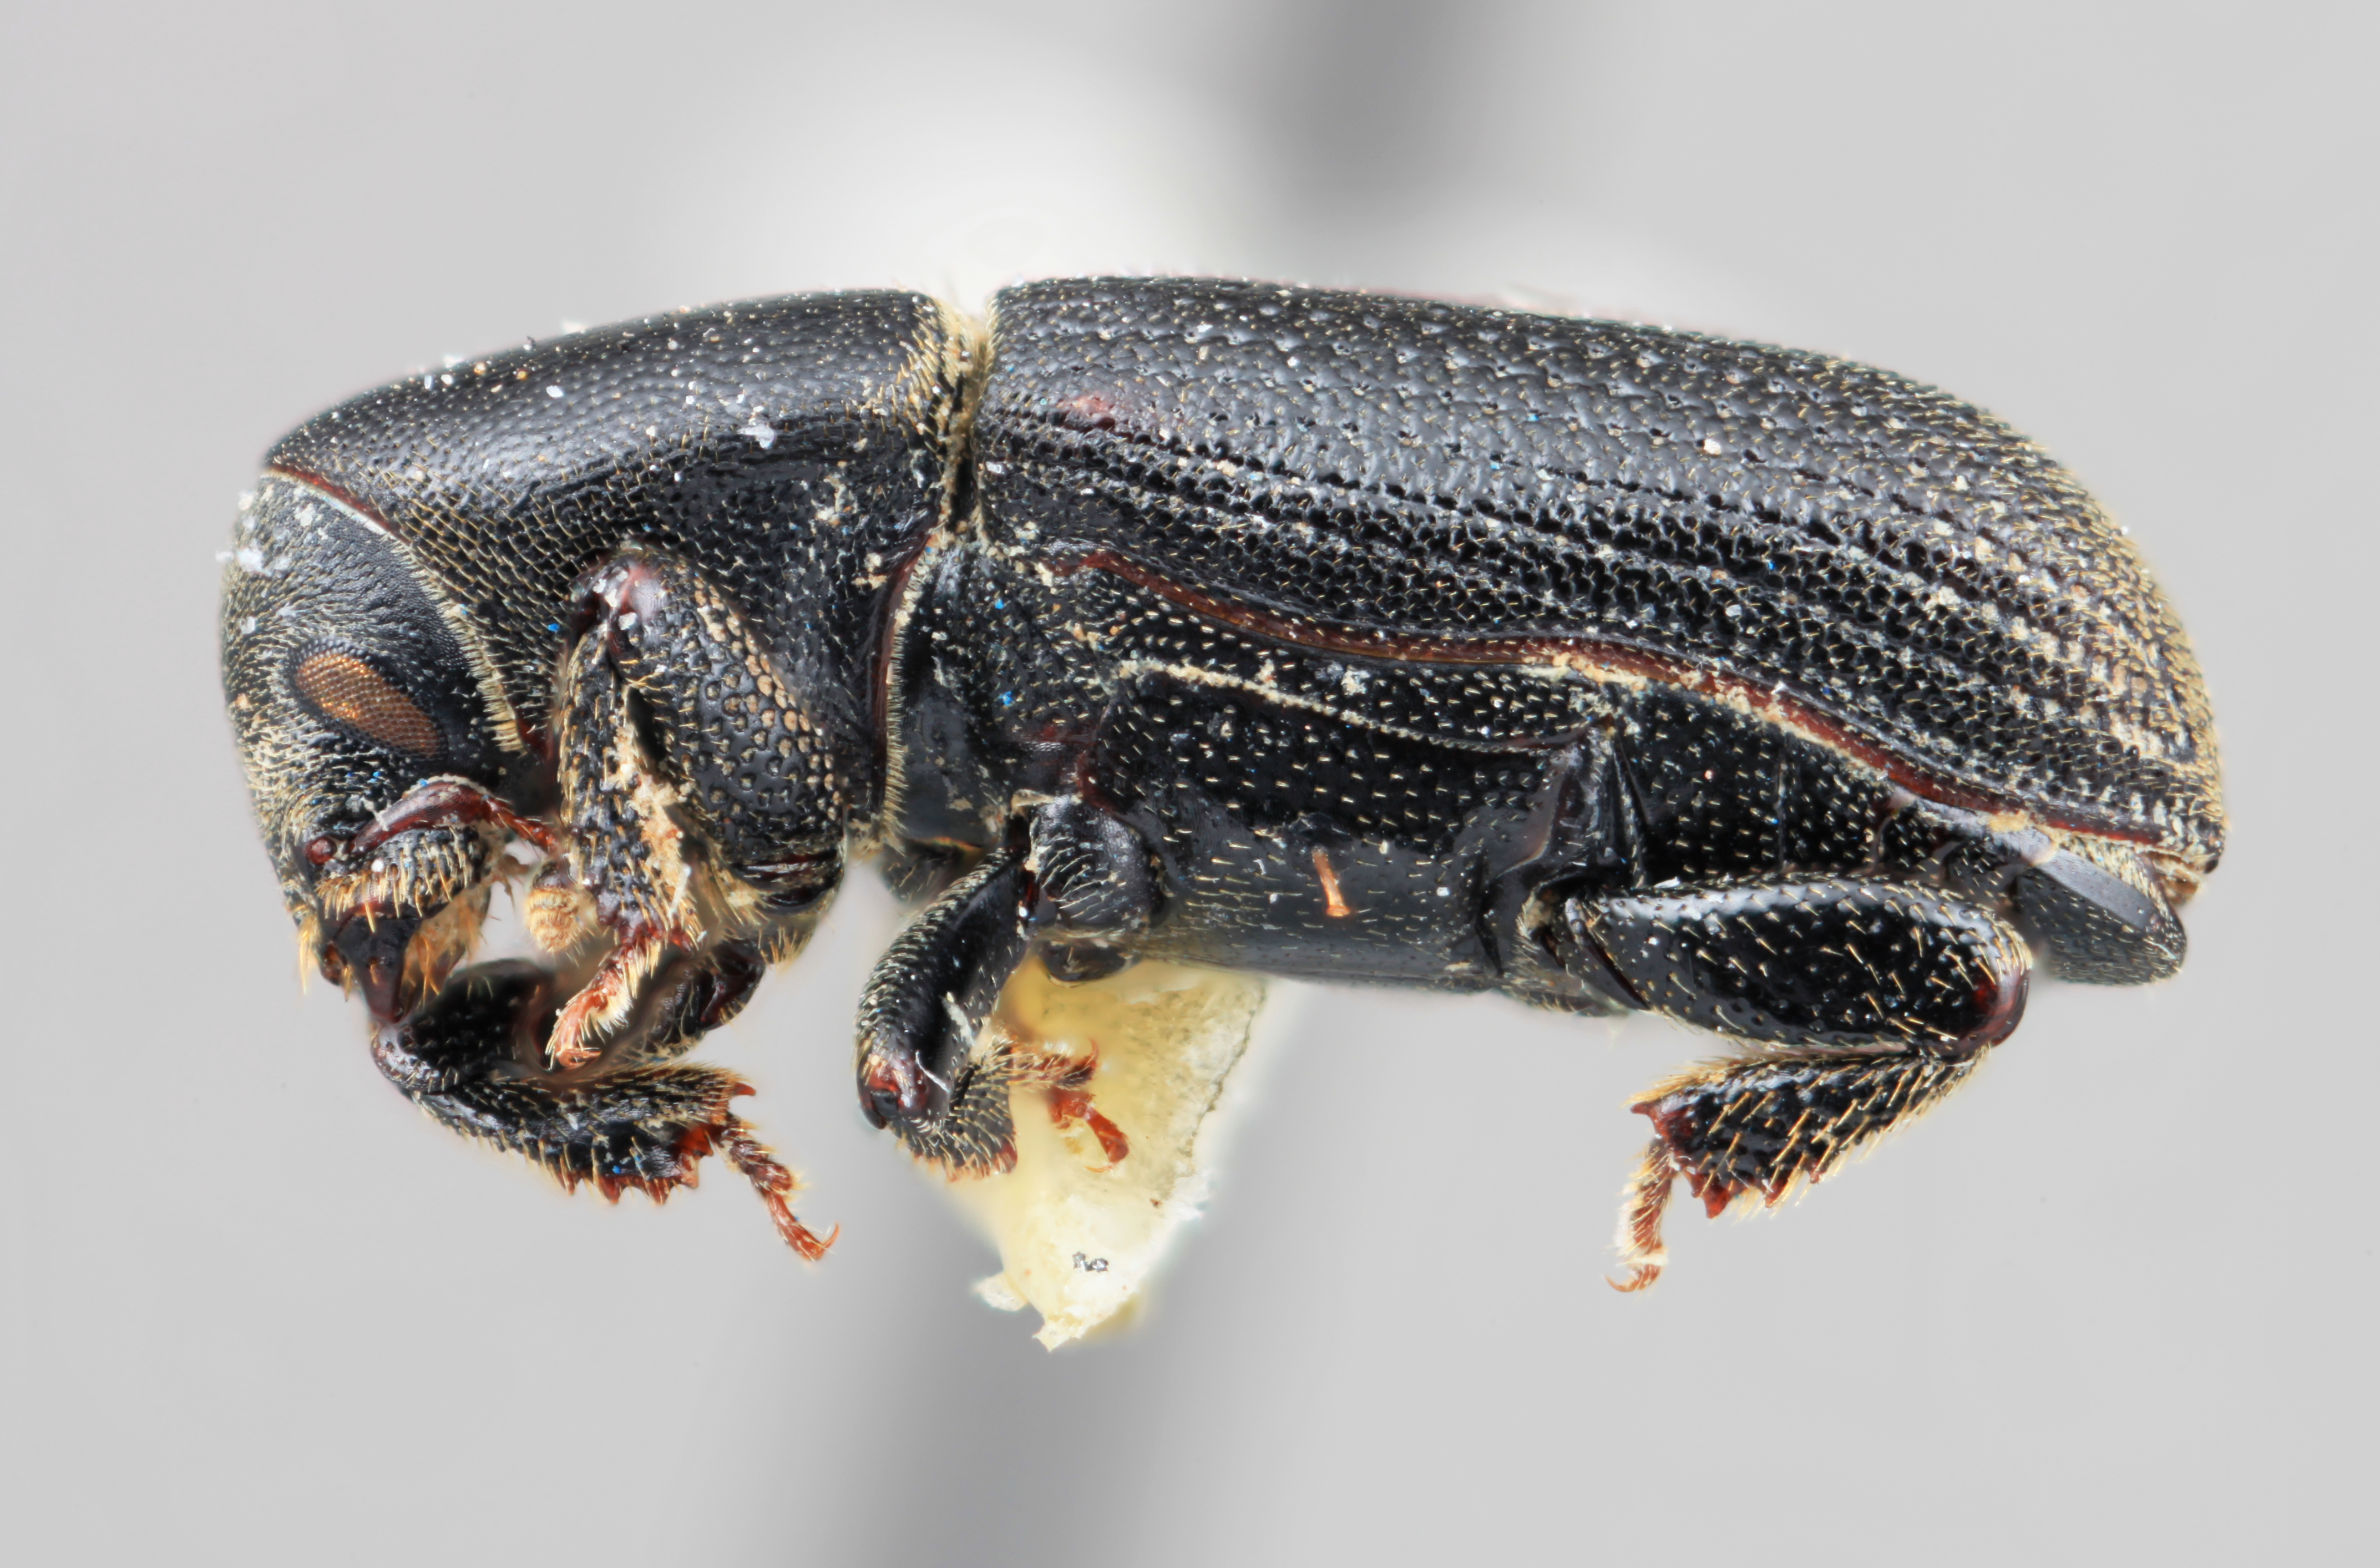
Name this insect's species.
Hylastes mexicanus
